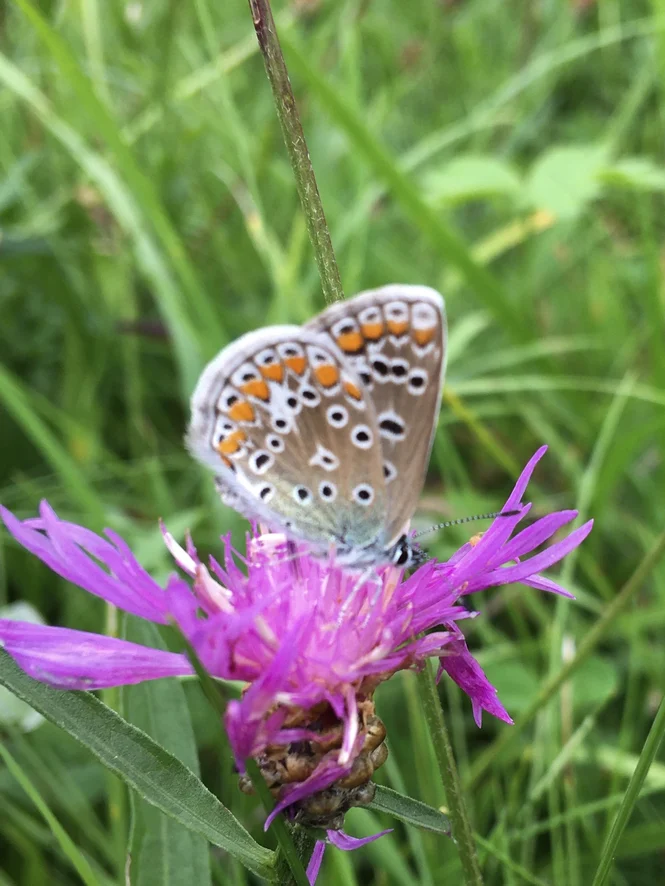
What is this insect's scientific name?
Polyommatus icarus
